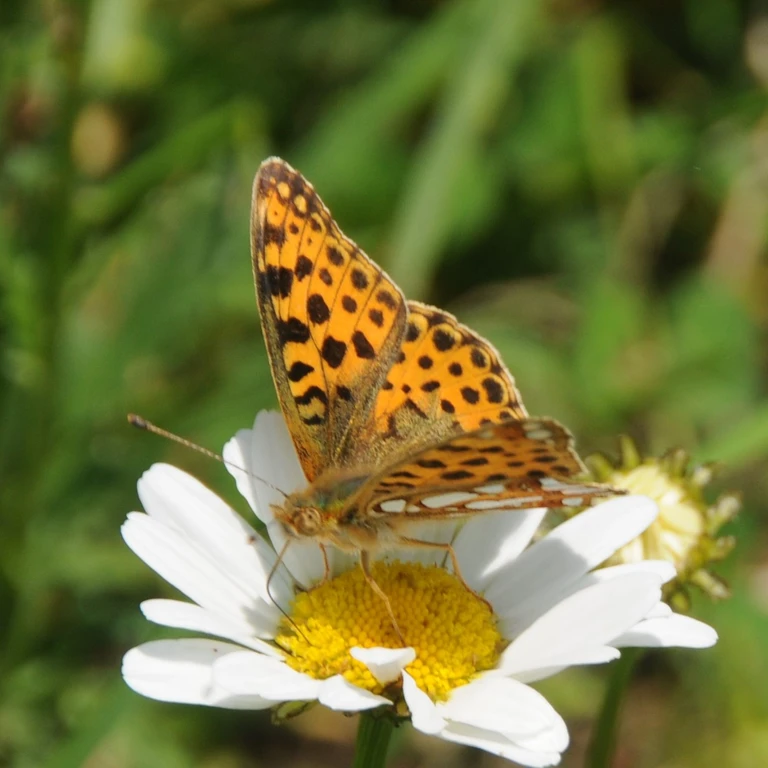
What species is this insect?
Issoria lathonia
